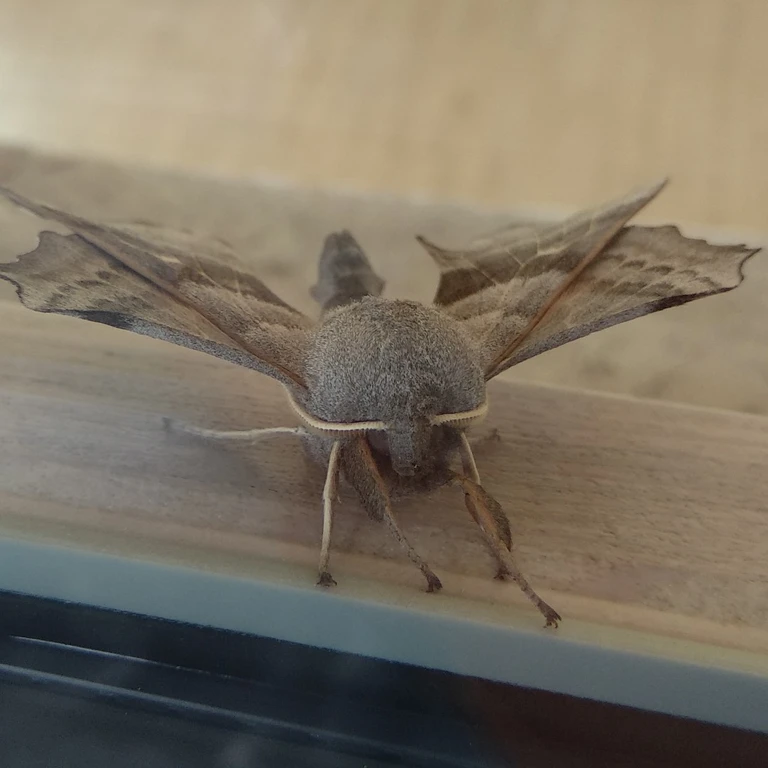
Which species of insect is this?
Laothoe populi
